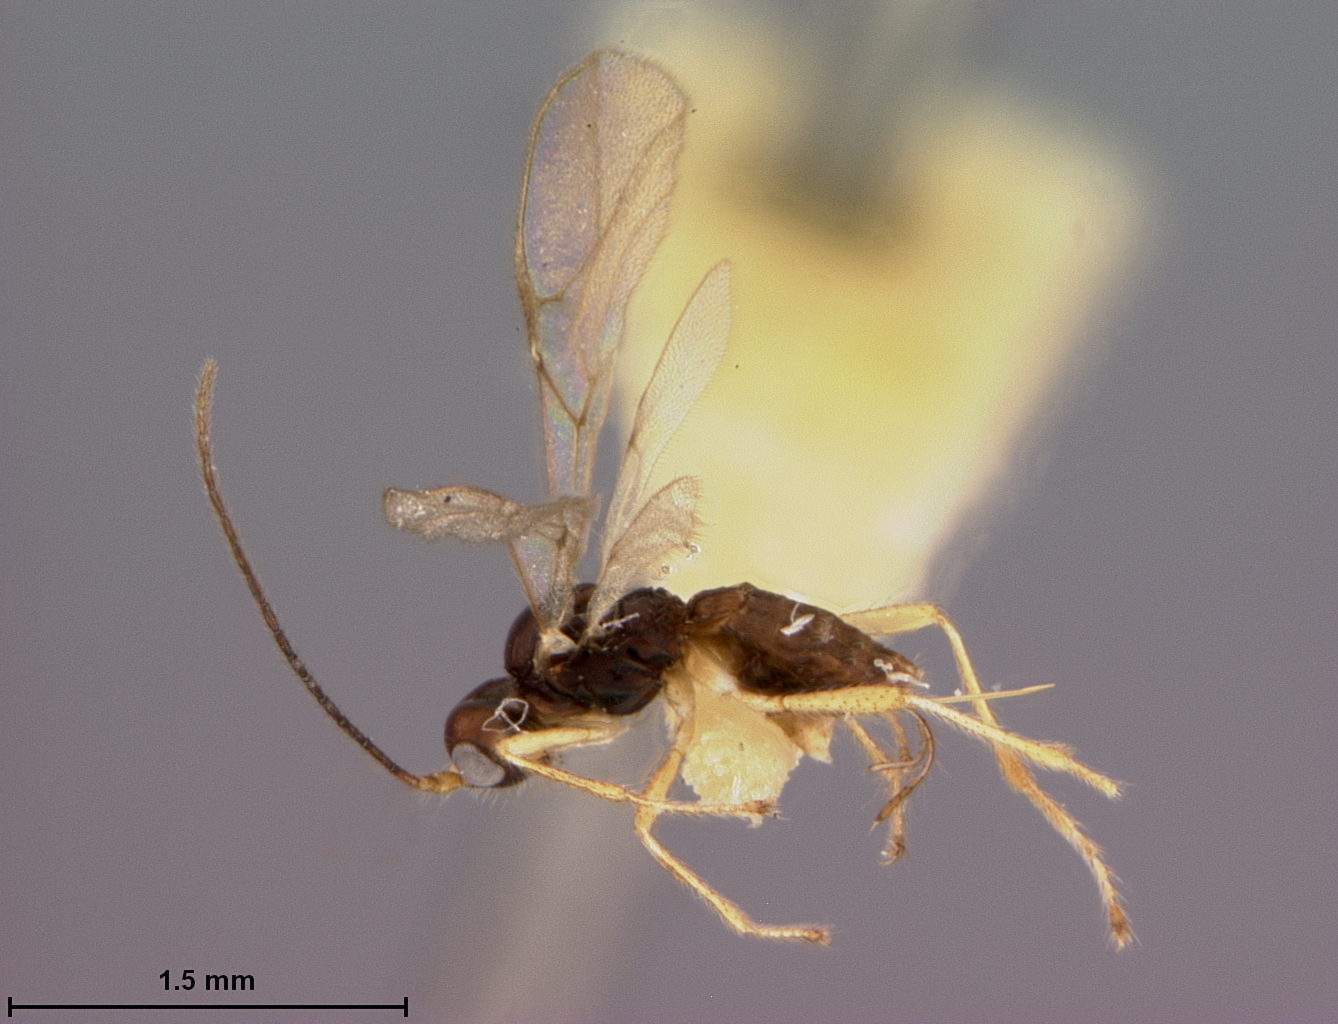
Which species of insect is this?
Aphaereta genevensis
